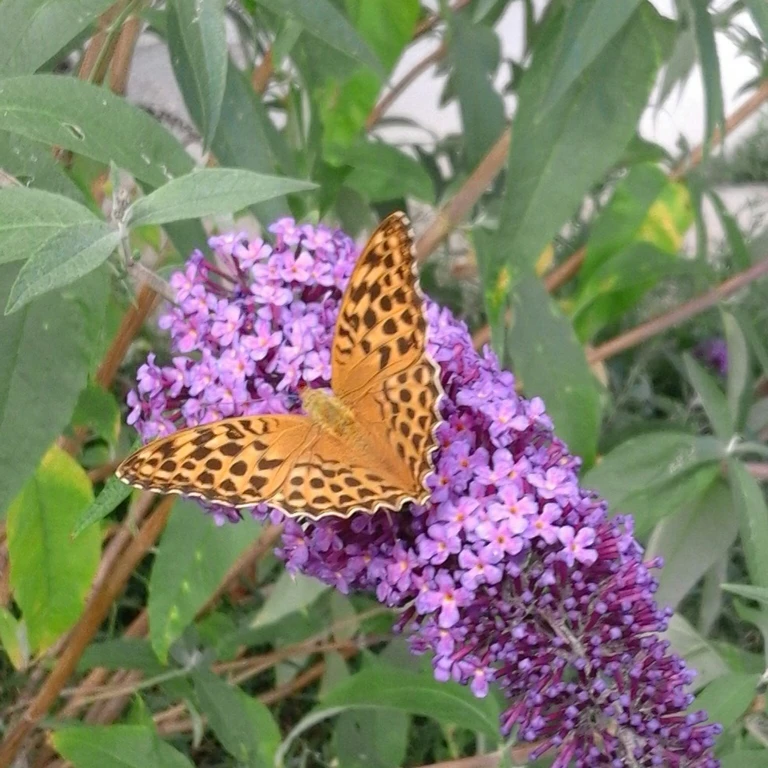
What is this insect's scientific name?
Argynnis paphia
